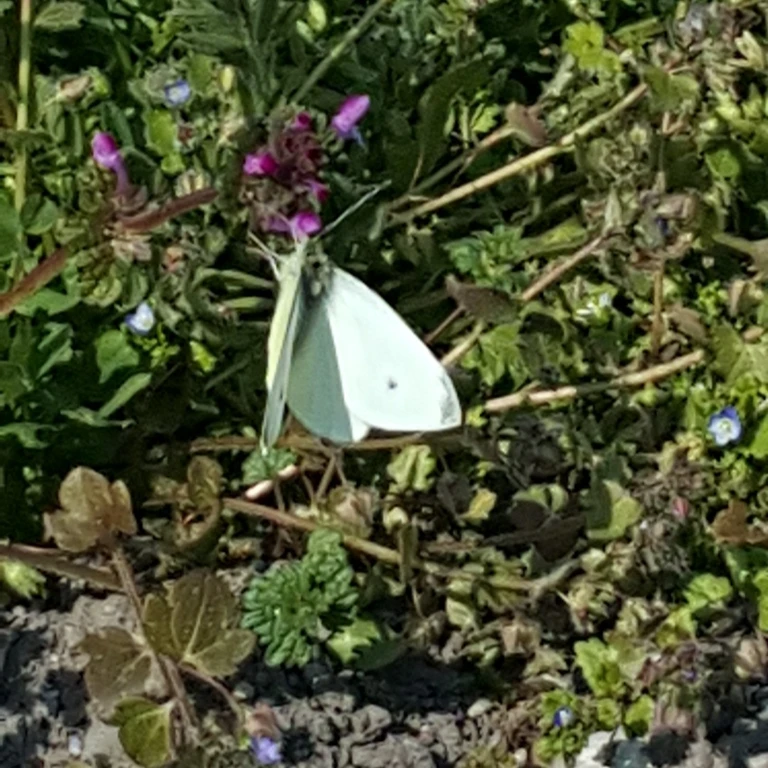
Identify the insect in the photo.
Pieris rapae
